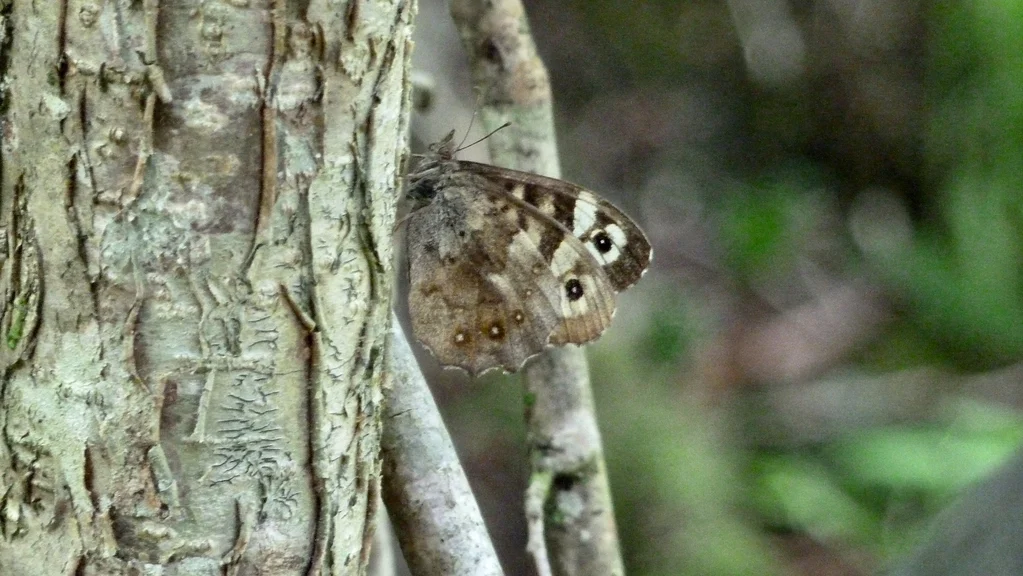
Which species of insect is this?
Pararge aegeria
